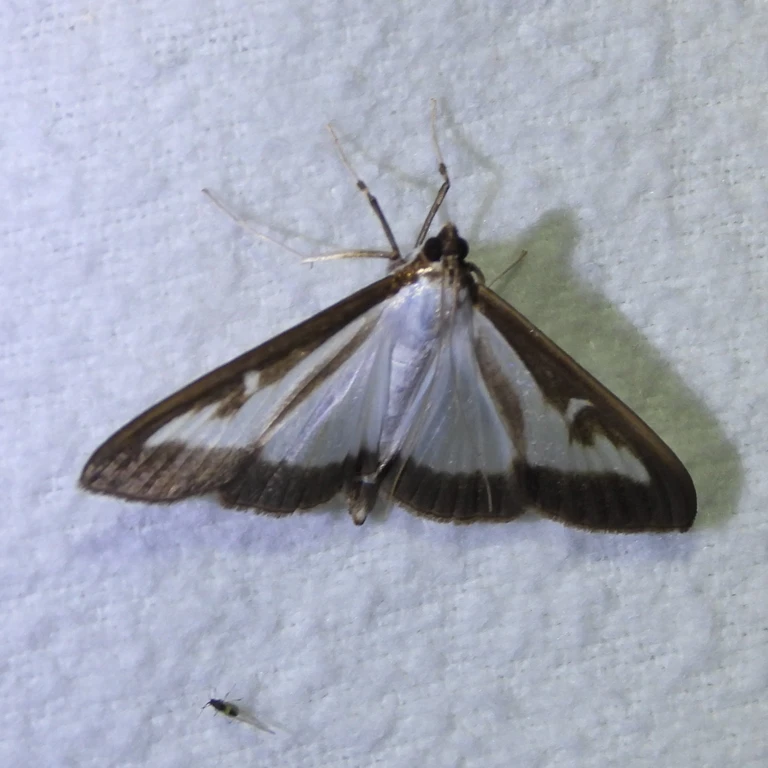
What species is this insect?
Cydalima perspectalis
